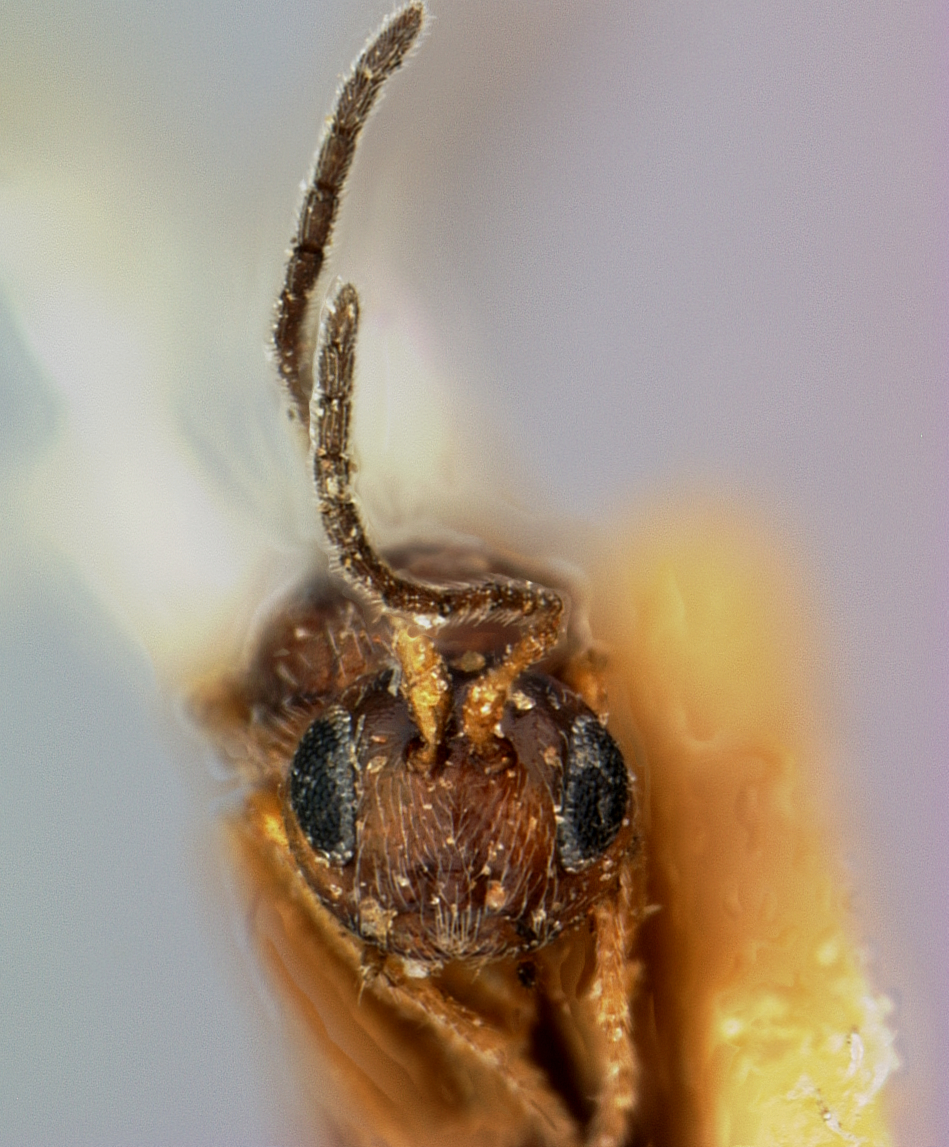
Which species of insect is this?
Andricus stellaris
